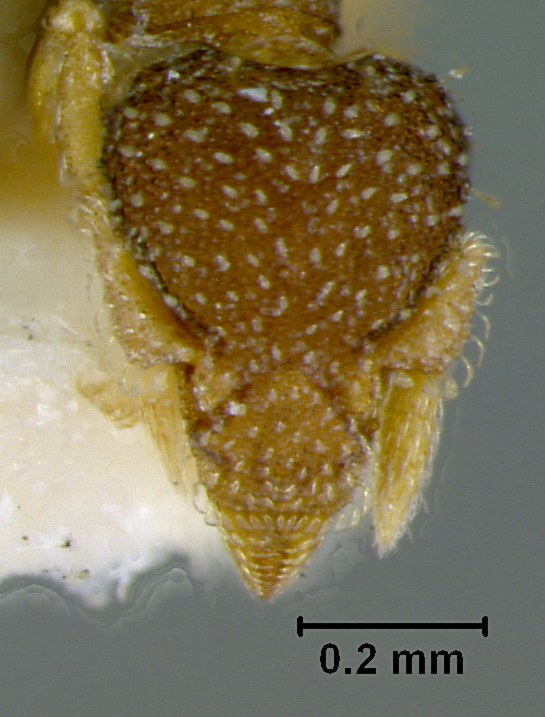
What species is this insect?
Smithistruma castanea
